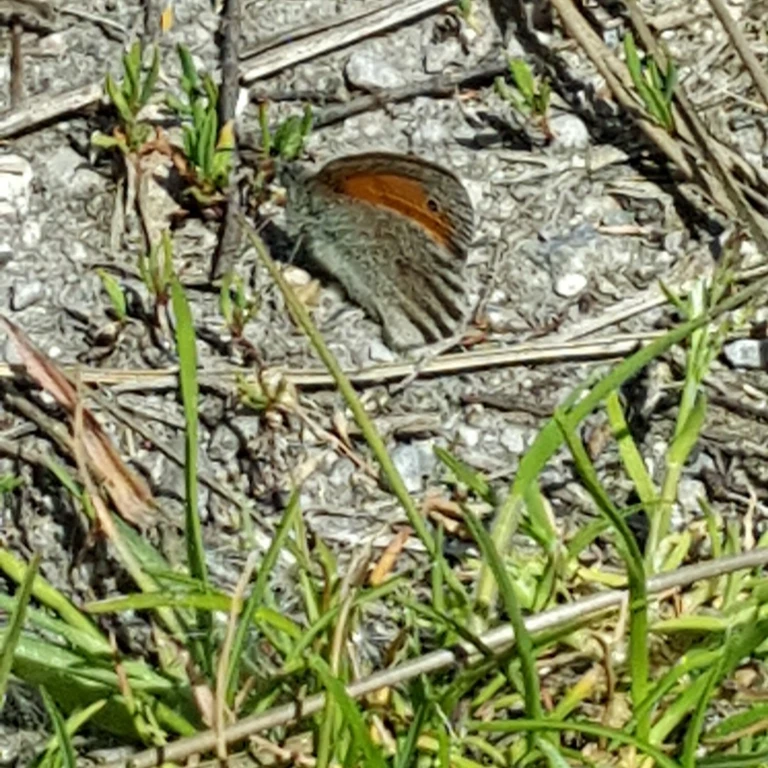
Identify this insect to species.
Coenonympha pamphilus
